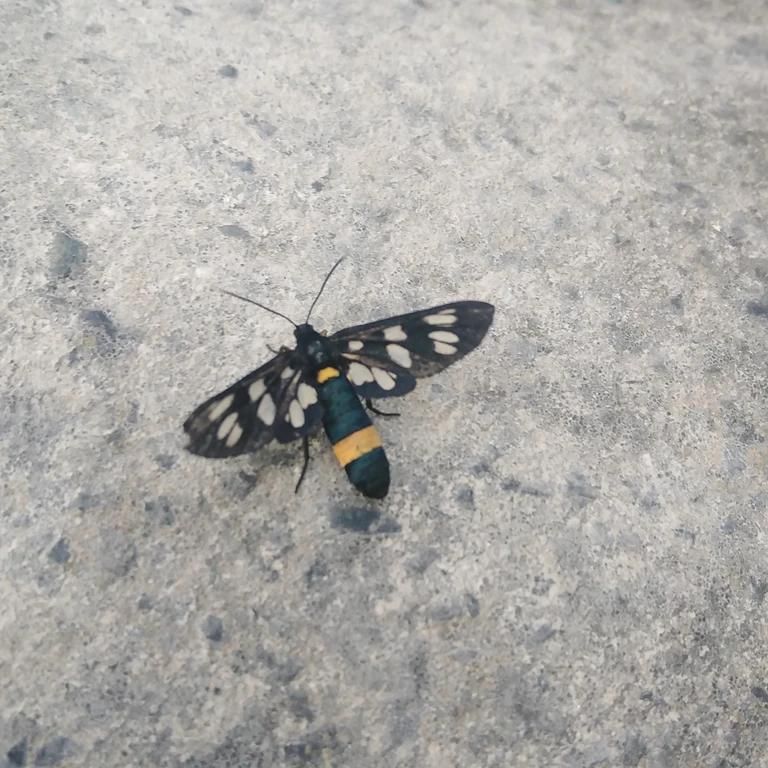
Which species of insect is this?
Amata phegea
